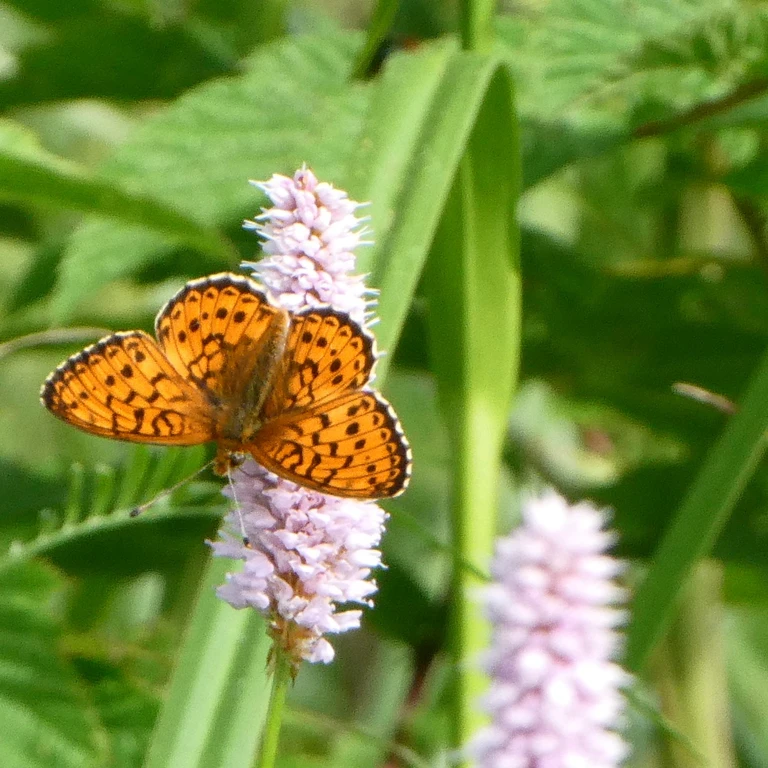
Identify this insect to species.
Brenthis ino
